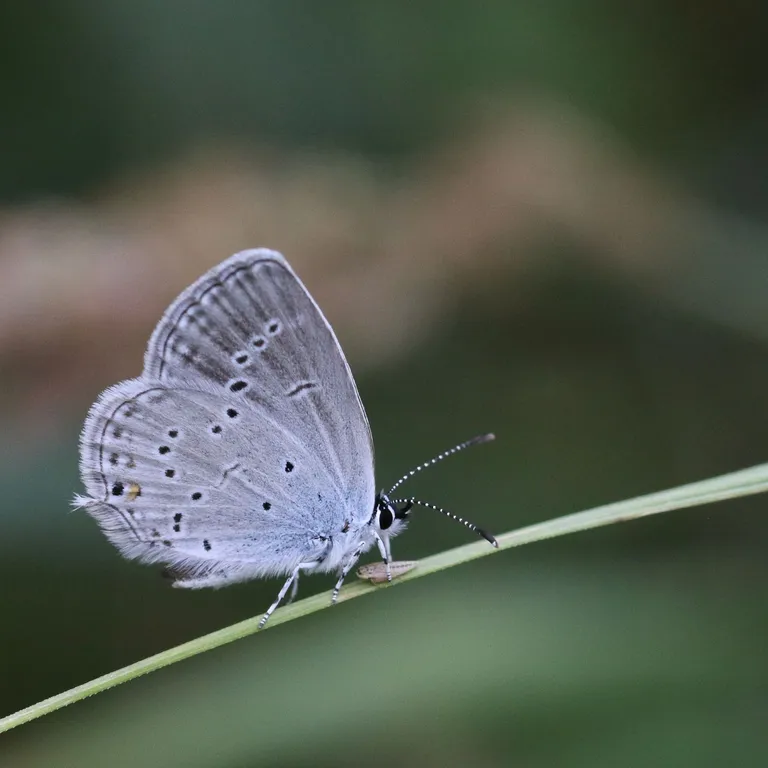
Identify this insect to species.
Cupido decolorata (also Elkalyce decolorata)
